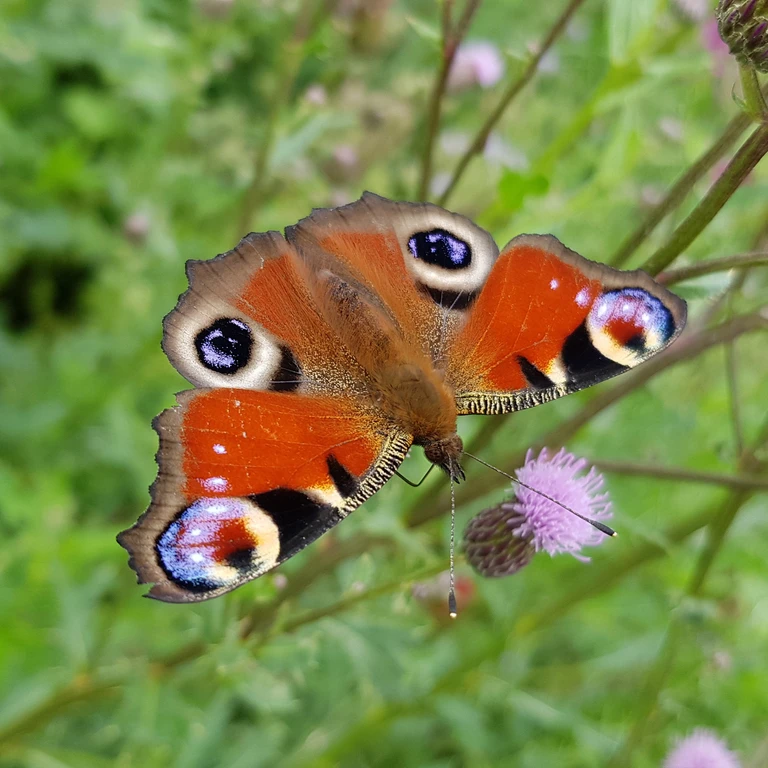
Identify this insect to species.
Aglais io
